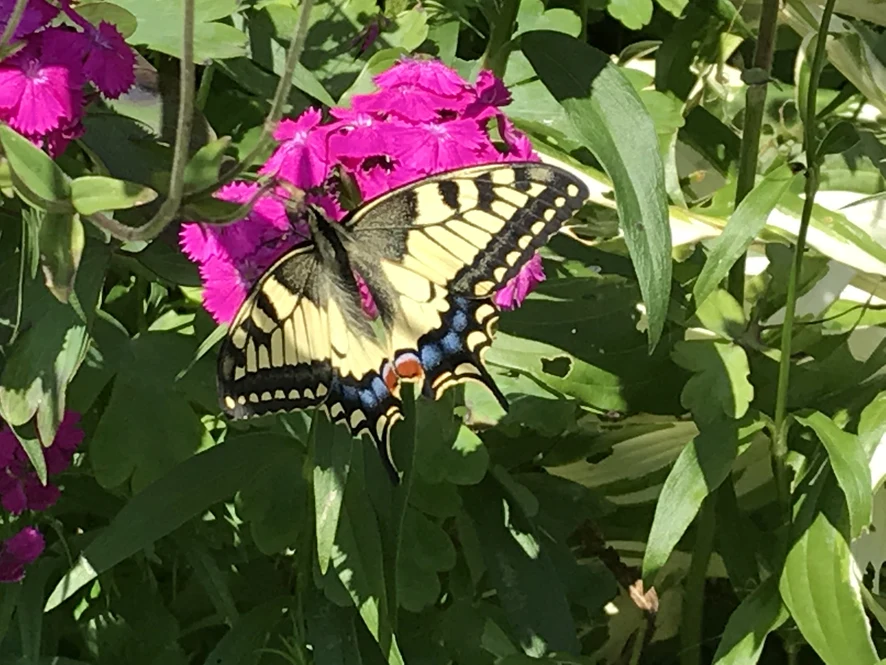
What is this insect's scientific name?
Papilio machaon
